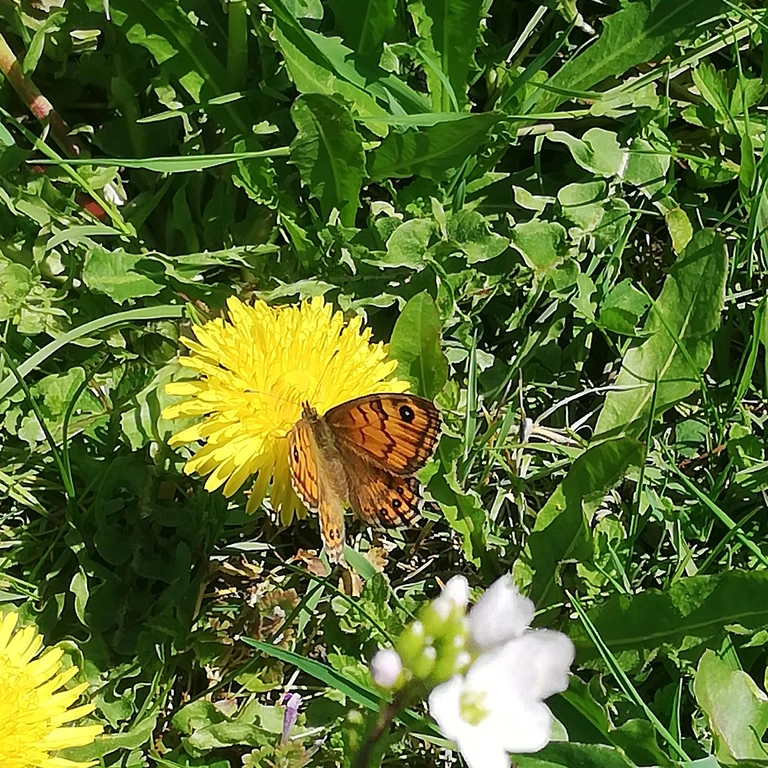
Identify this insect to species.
Lasiommata megera (also Pararge megera)
